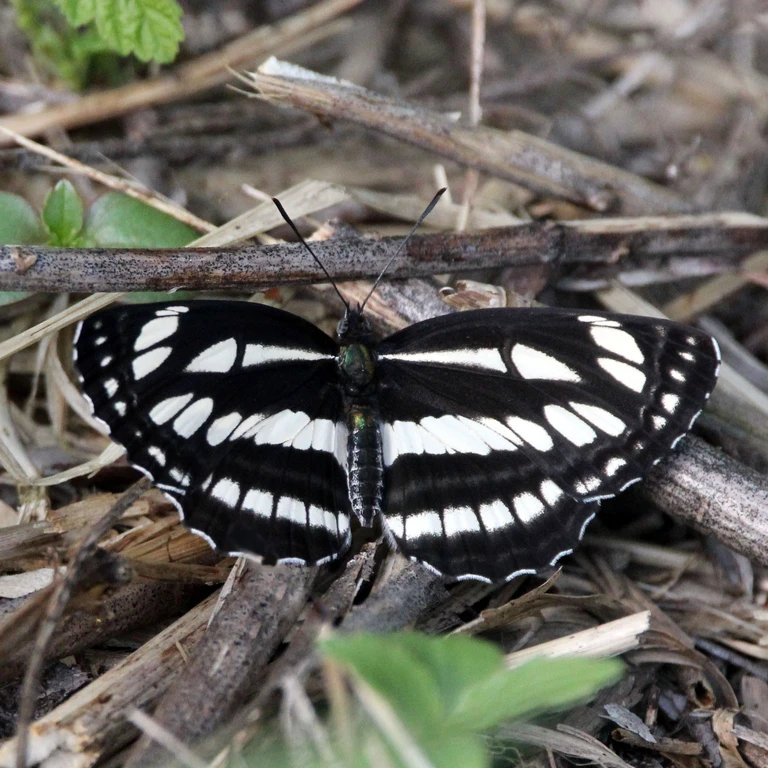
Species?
Neptis sappho
